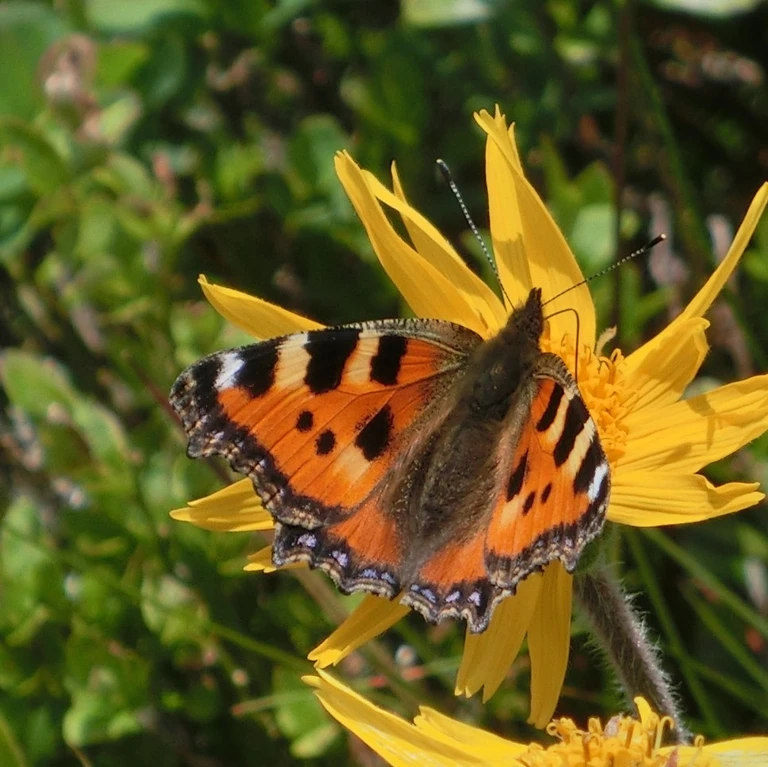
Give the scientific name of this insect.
Aglais urticae
